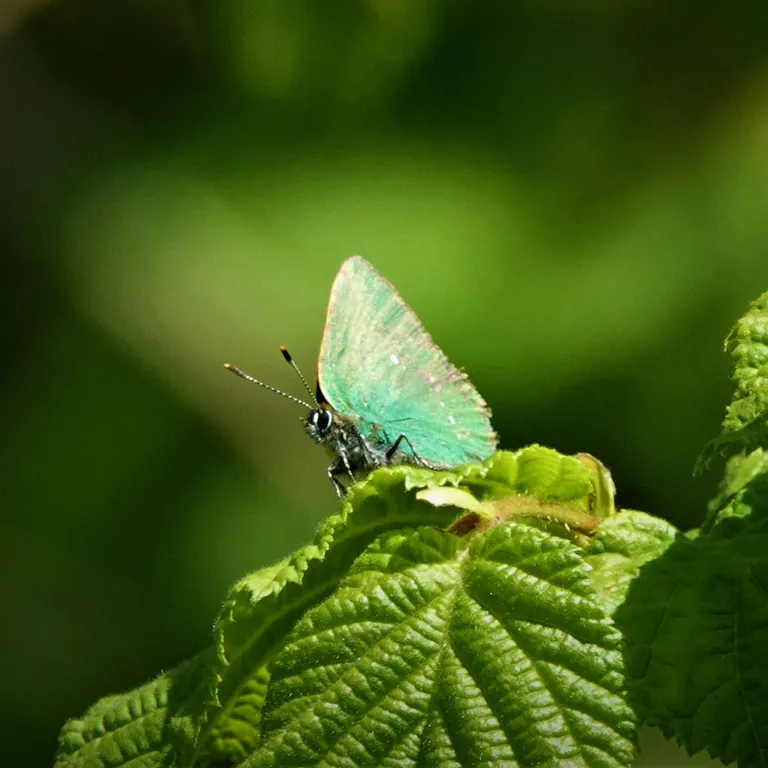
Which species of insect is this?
Callophrys rubi
